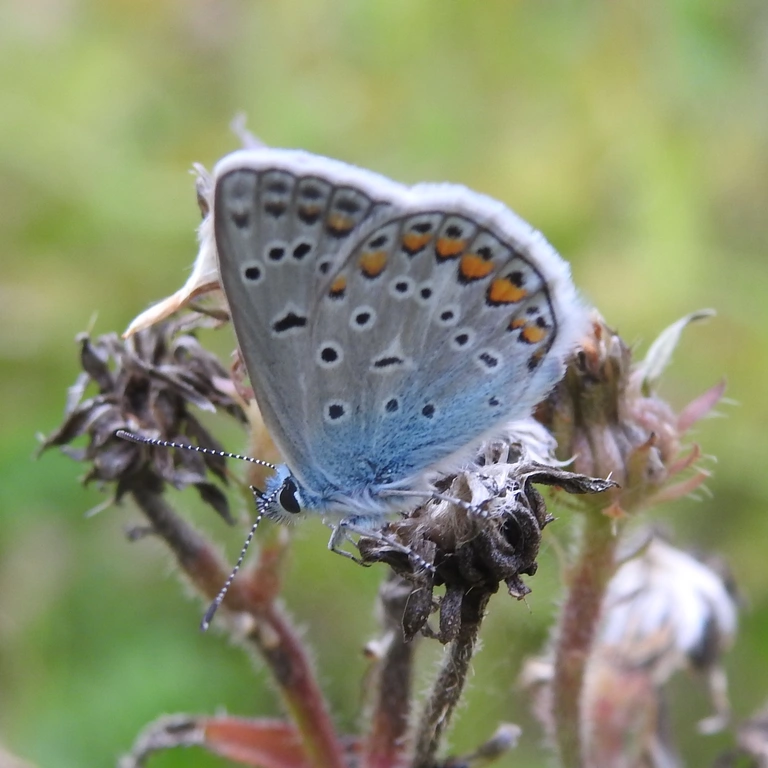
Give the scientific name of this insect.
Polyommatus icarus
